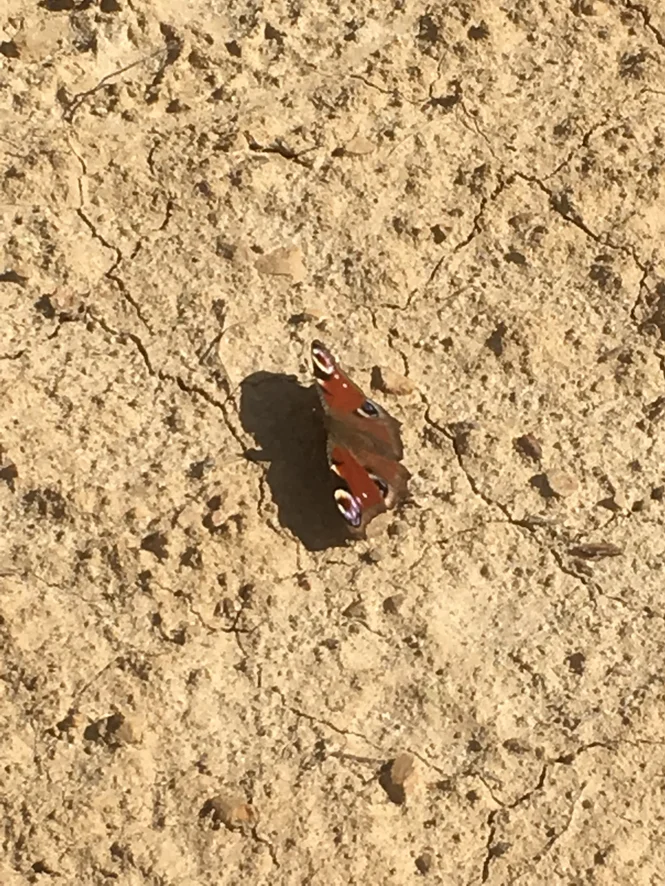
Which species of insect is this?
Aglais io
